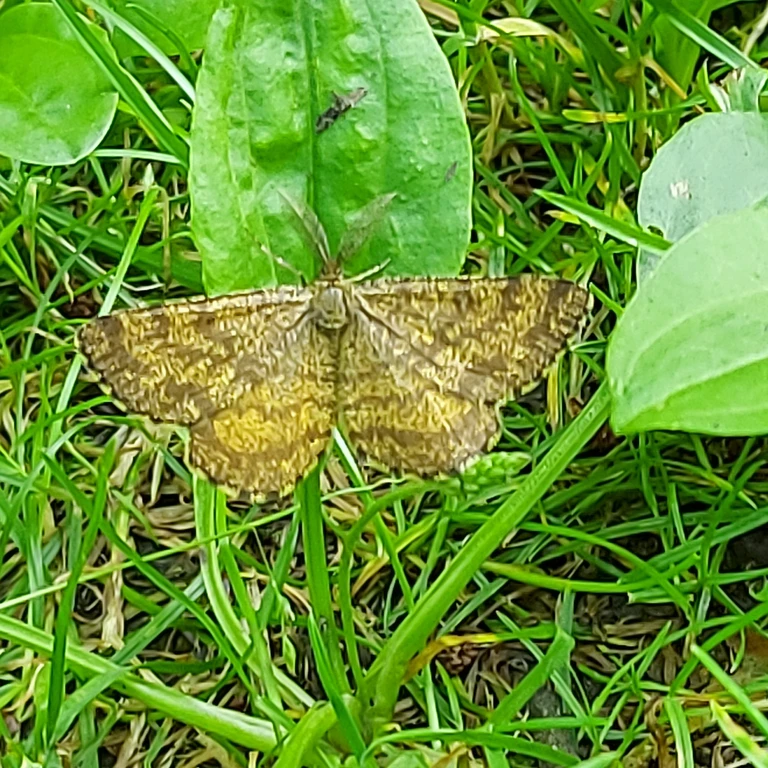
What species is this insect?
Ematurga atomaria
